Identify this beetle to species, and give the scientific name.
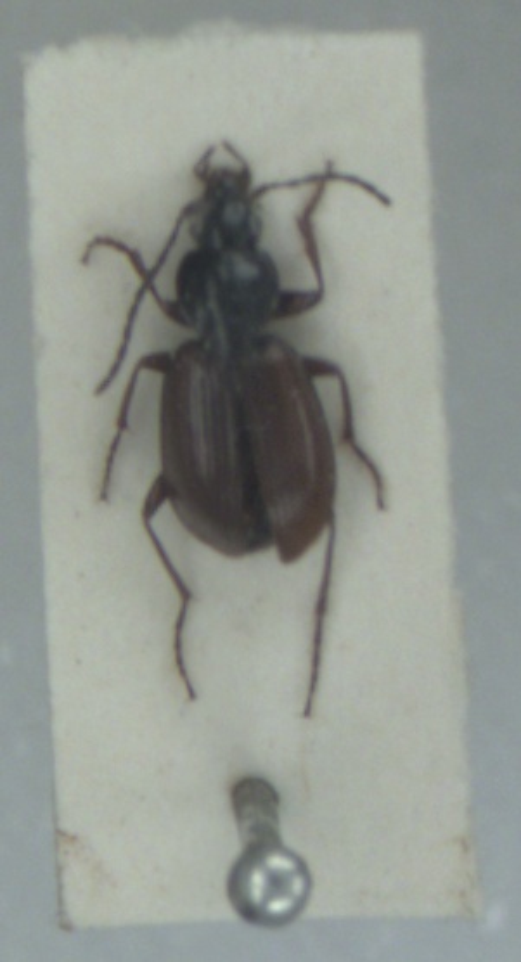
Agonum fuliginosum
